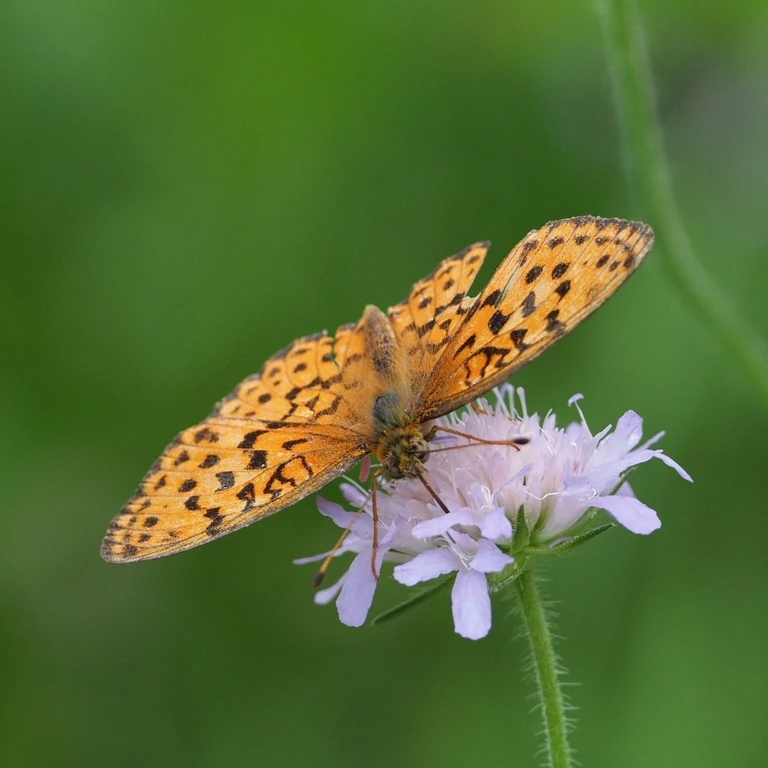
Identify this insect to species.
Brenthis daphne
